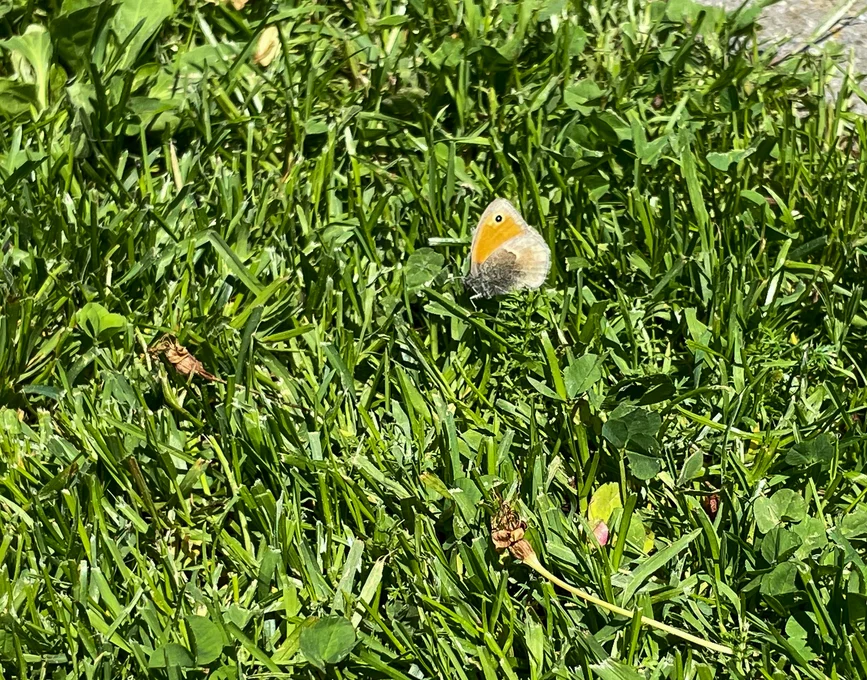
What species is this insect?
Coenonympha pamphilus
